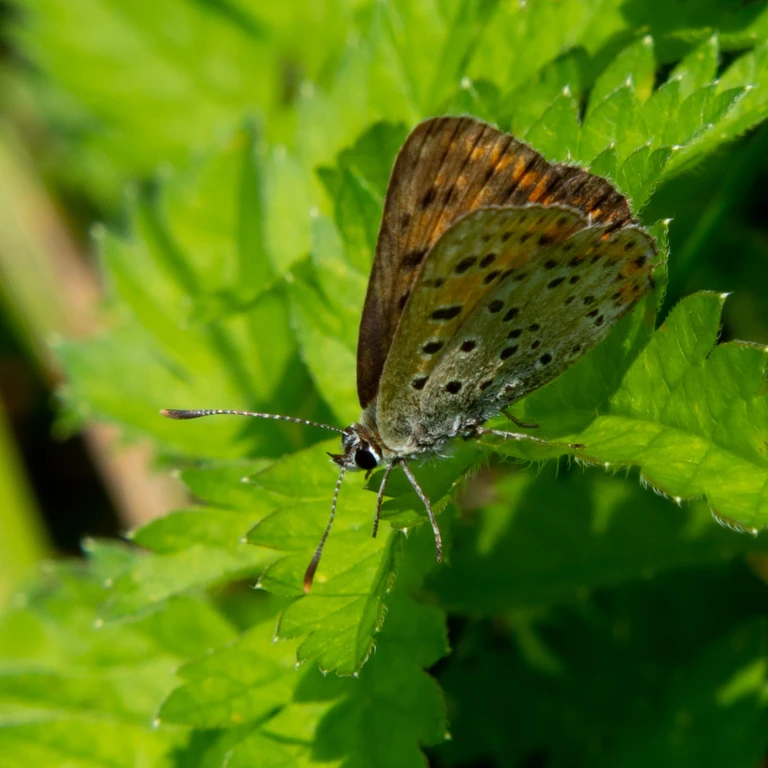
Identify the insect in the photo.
Lycaena tityrus (also Loweia tityrus)
